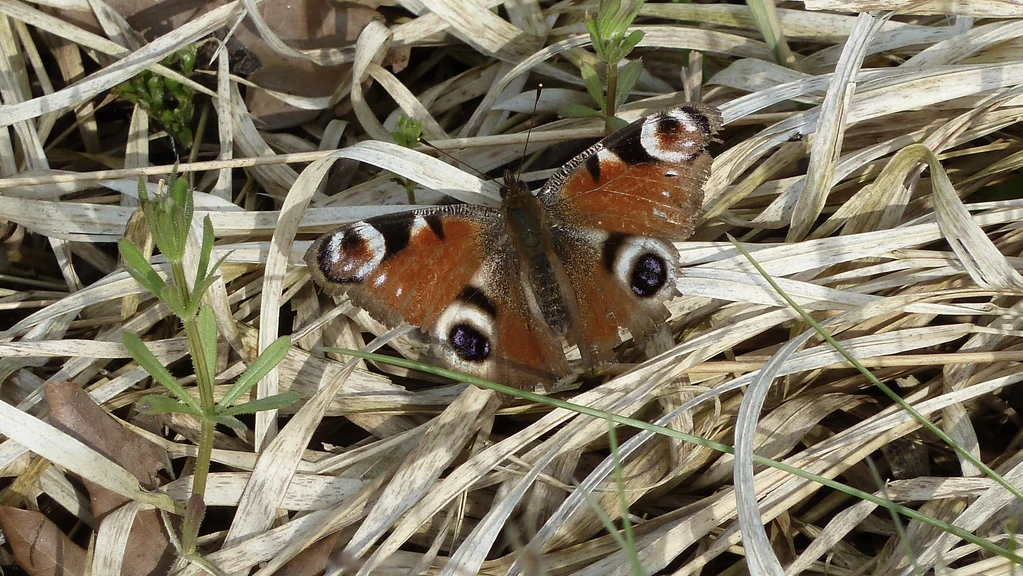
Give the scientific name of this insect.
Aglais io
